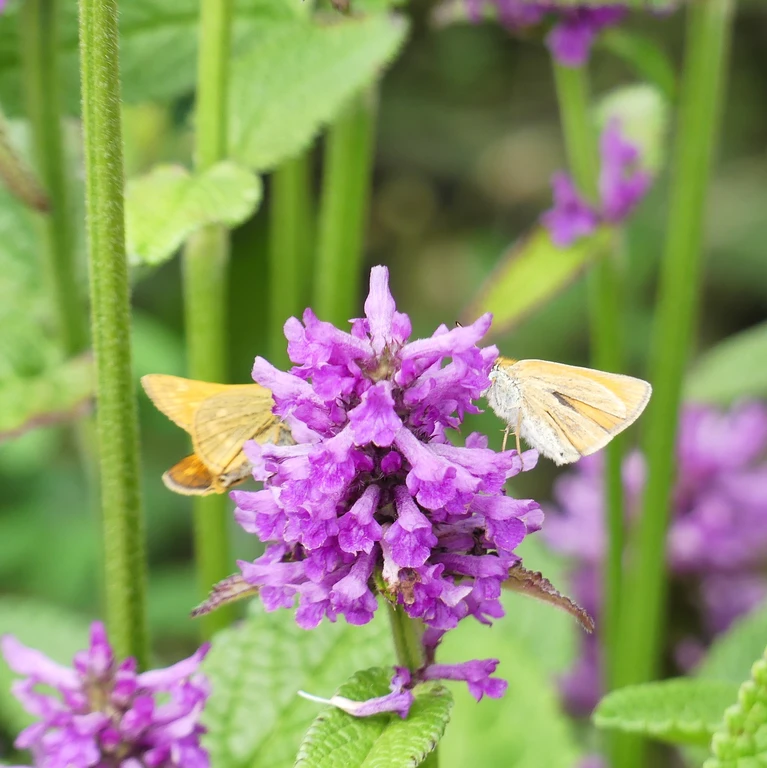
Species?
Ochlodes sylvanus (also Ochlodes venata)
